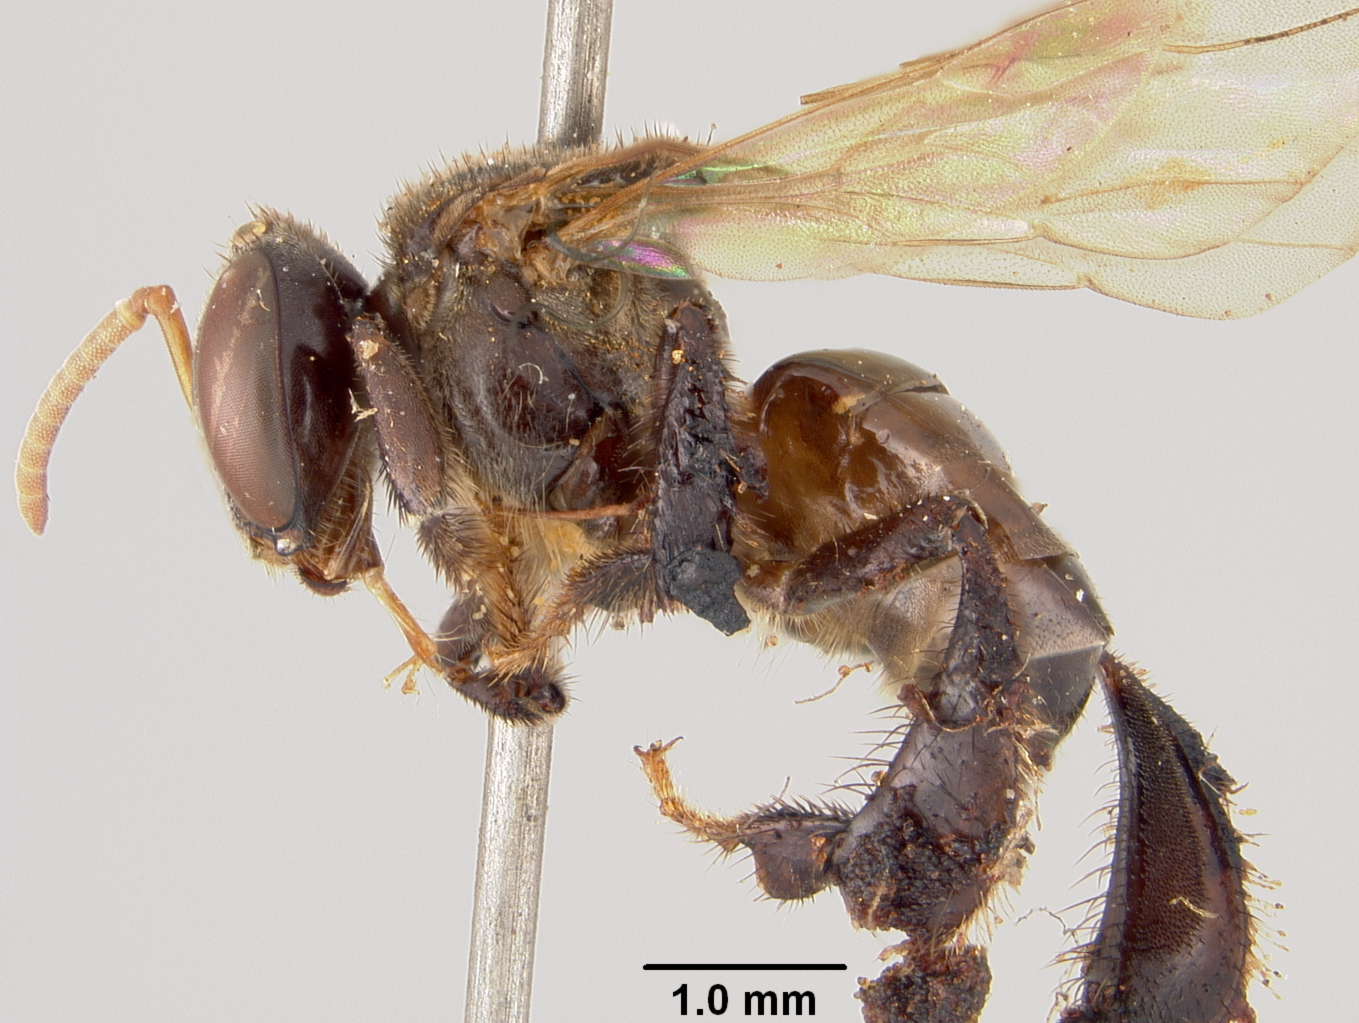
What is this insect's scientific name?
Trigona confusella
